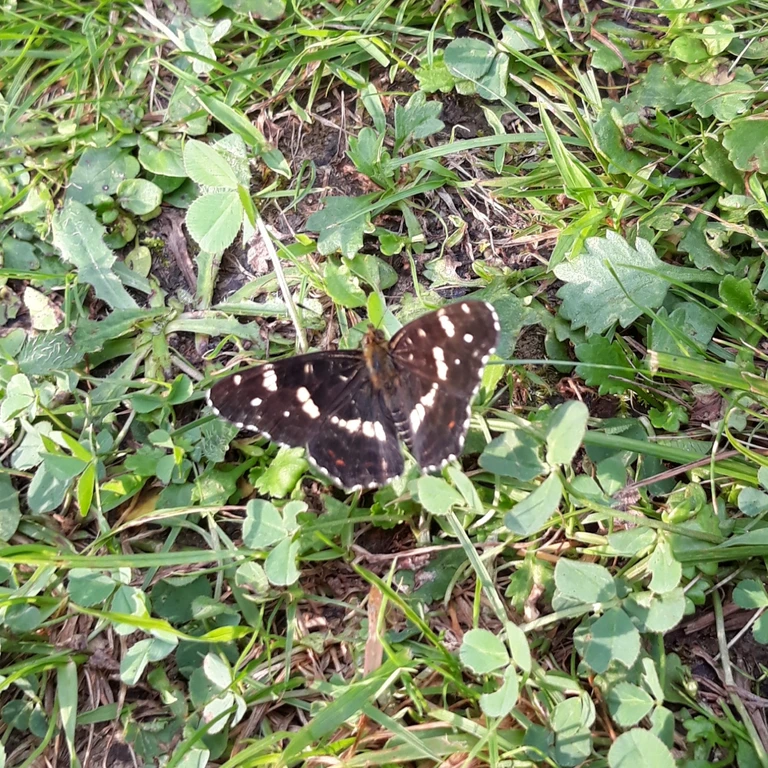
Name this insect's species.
Araschnia levana
